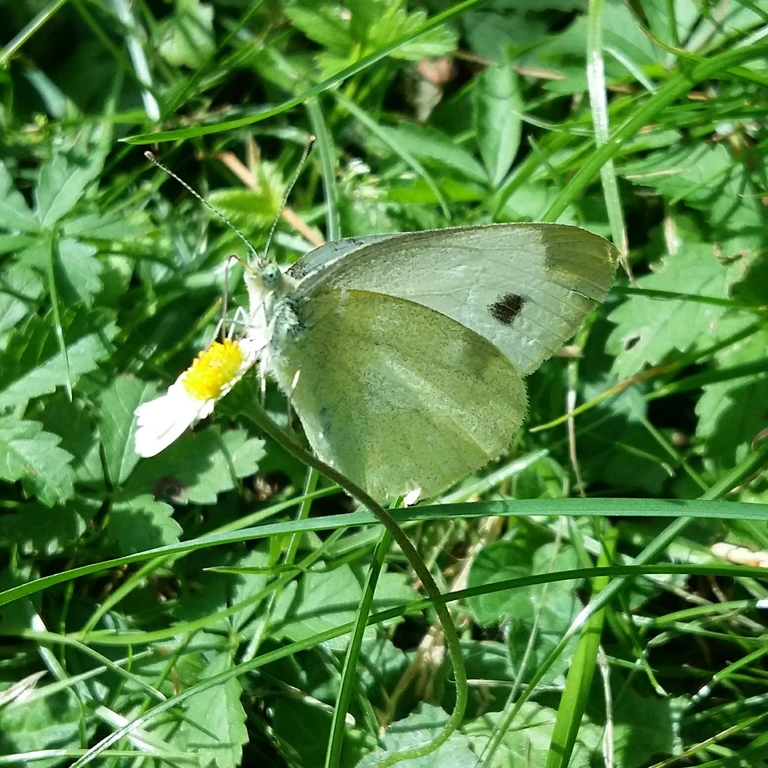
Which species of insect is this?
Pieris mannii
